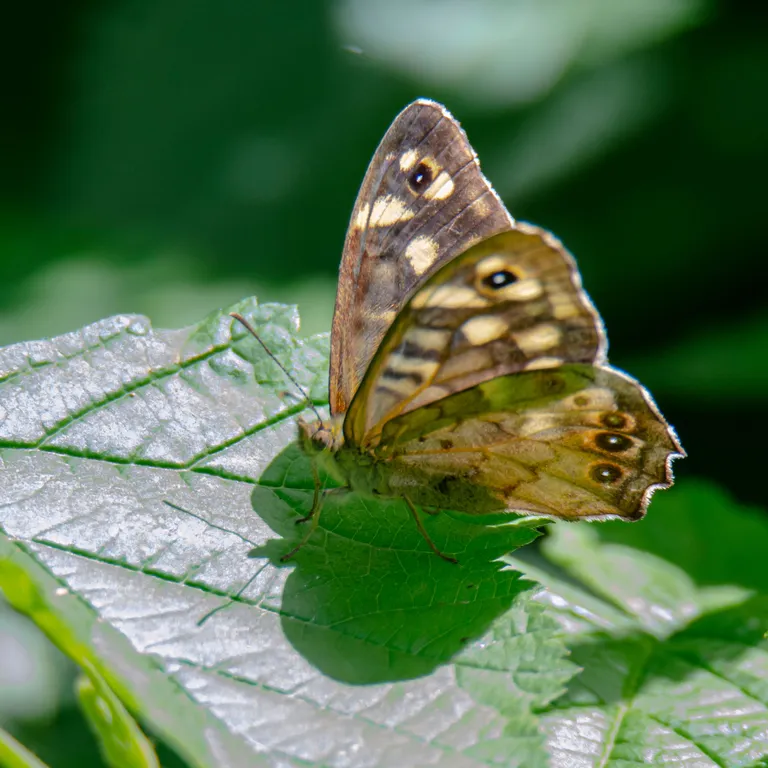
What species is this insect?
Pararge aegeria
